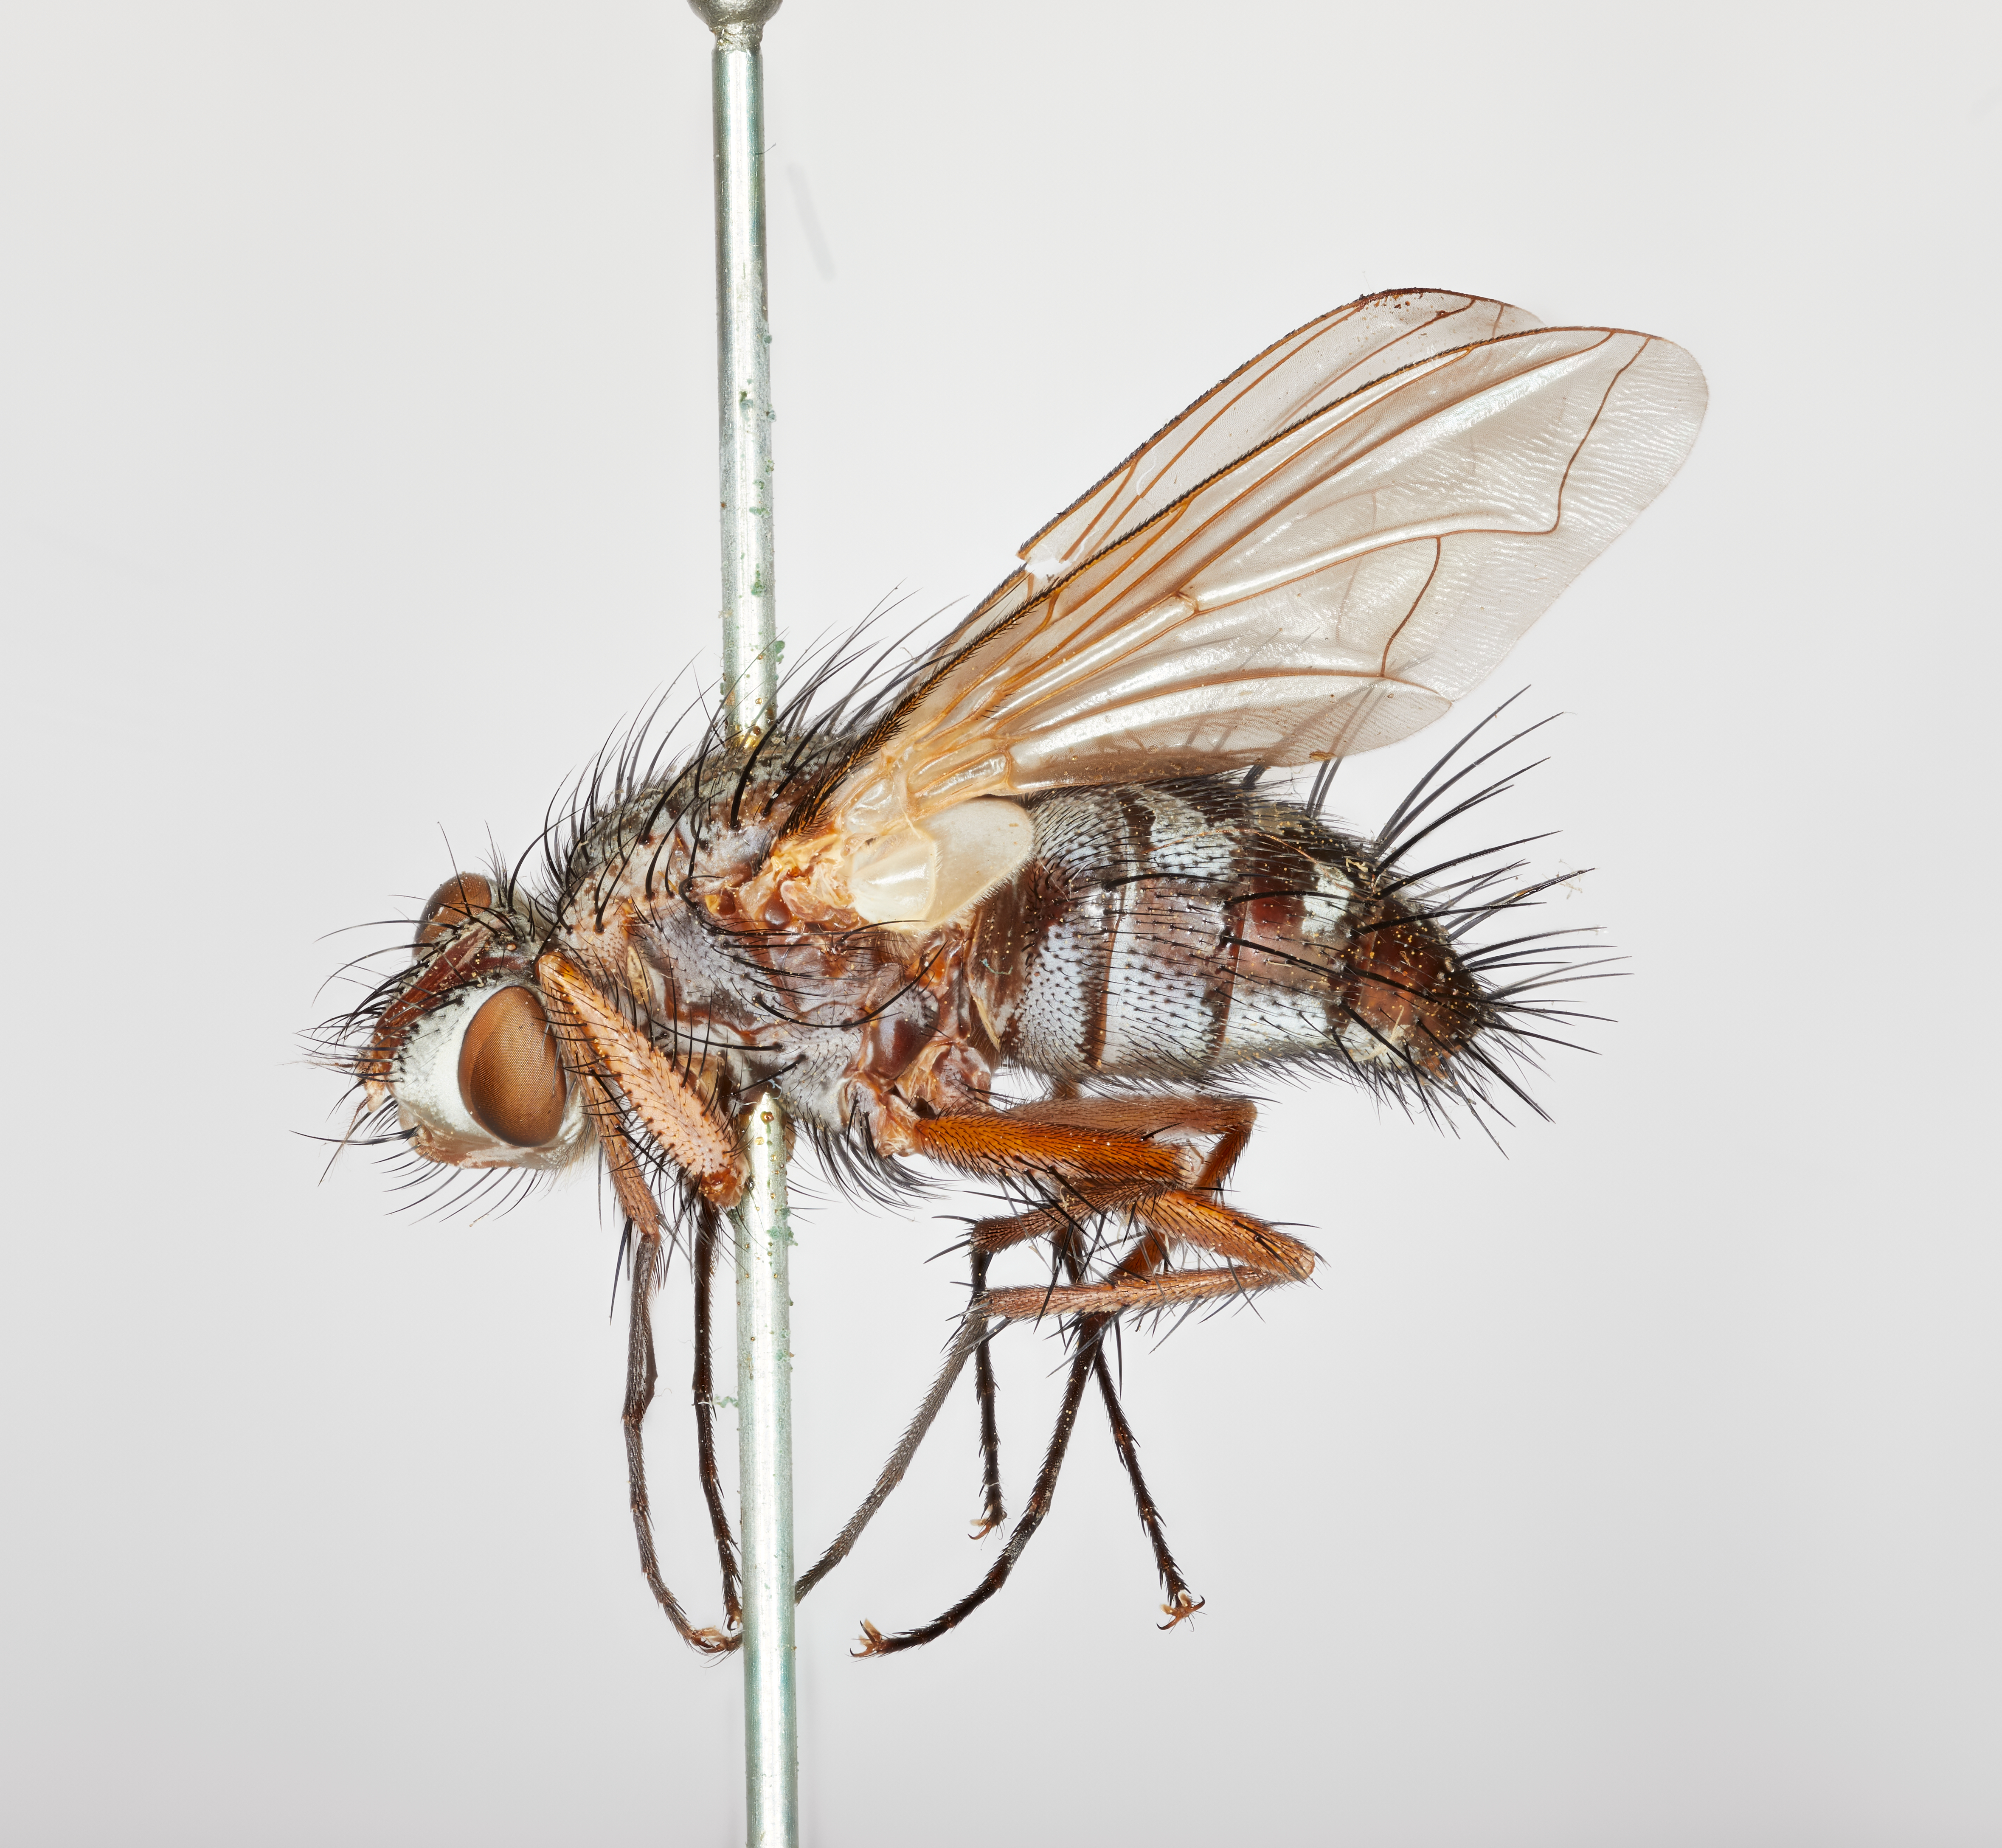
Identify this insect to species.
Mochlosoma rufipes
